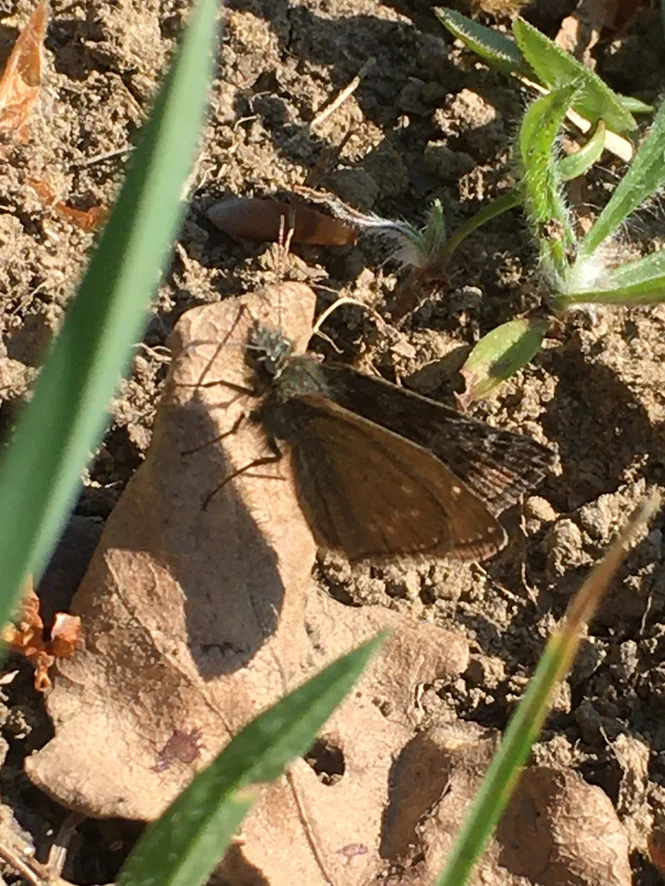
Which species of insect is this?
Erynnis tages
